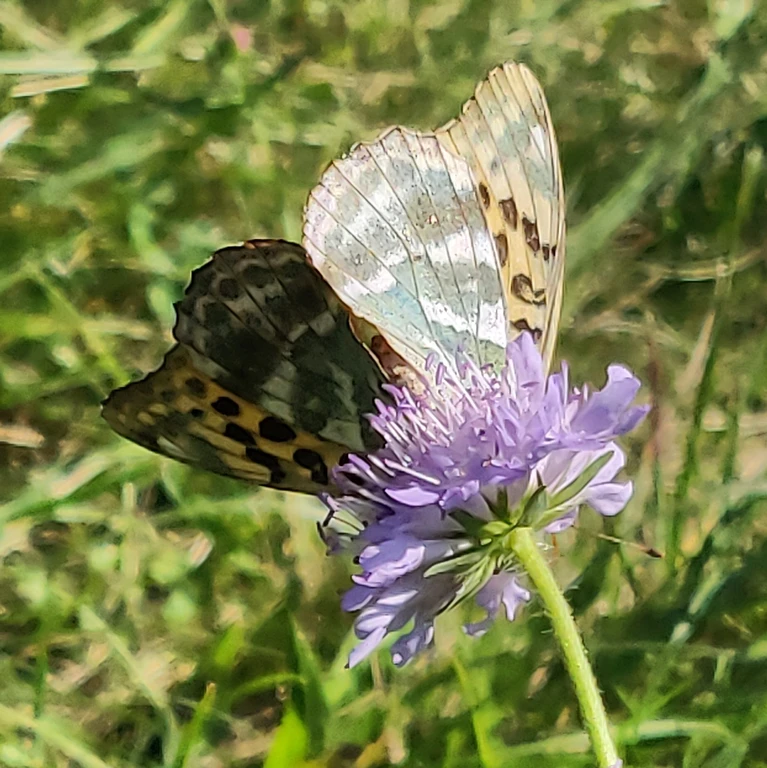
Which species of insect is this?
Argynnis paphia
